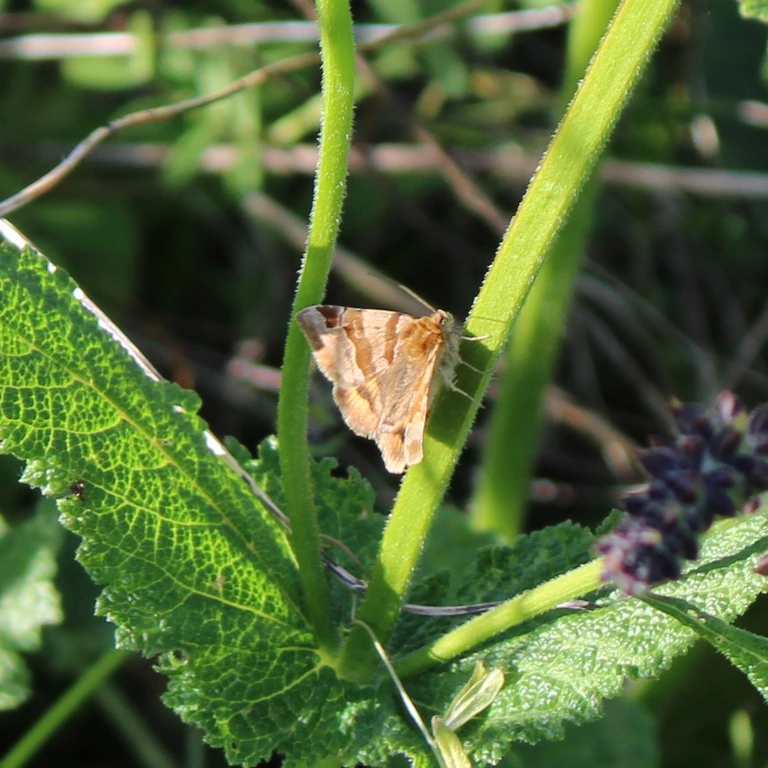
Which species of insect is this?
Euclidia glyphica
